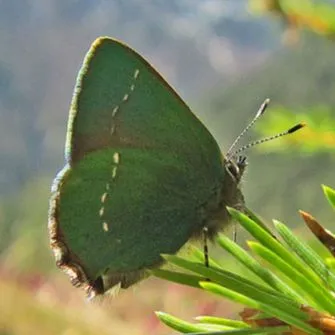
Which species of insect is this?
Callophrys rubi
